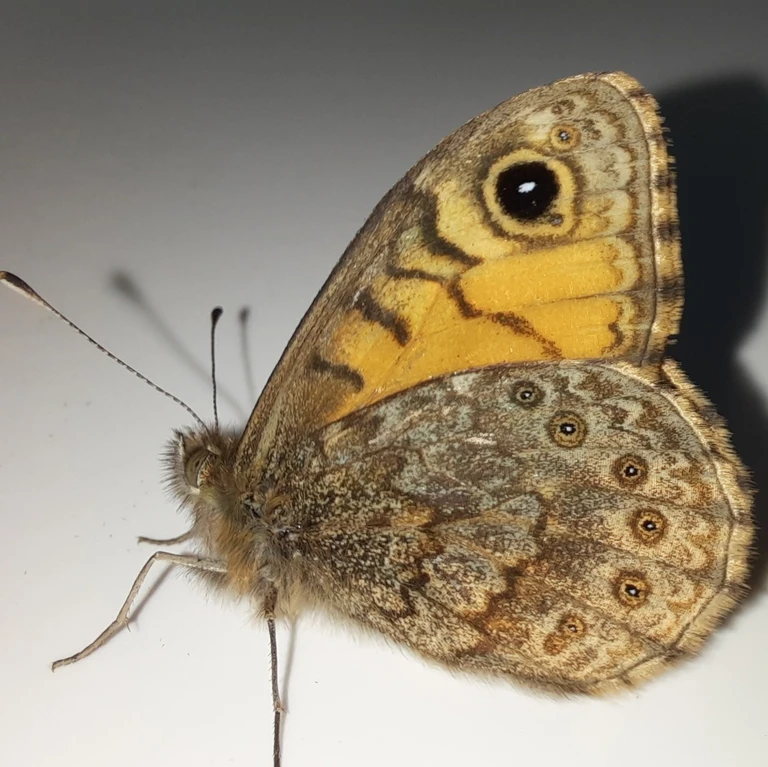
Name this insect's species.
Lasiommata megera (also Pararge megera)
